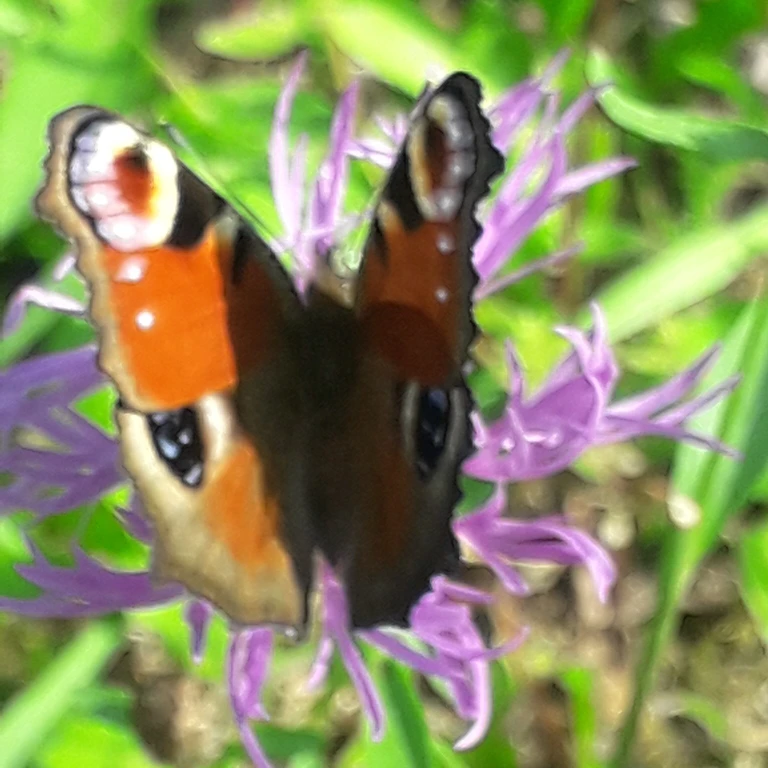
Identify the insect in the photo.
Aglais io
